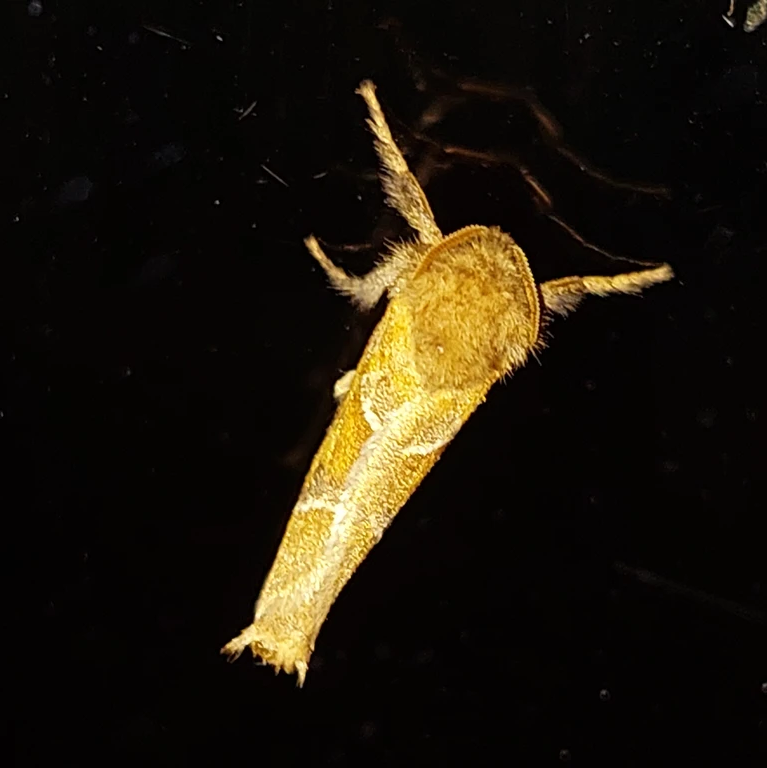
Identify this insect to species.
Triodia sylvina
